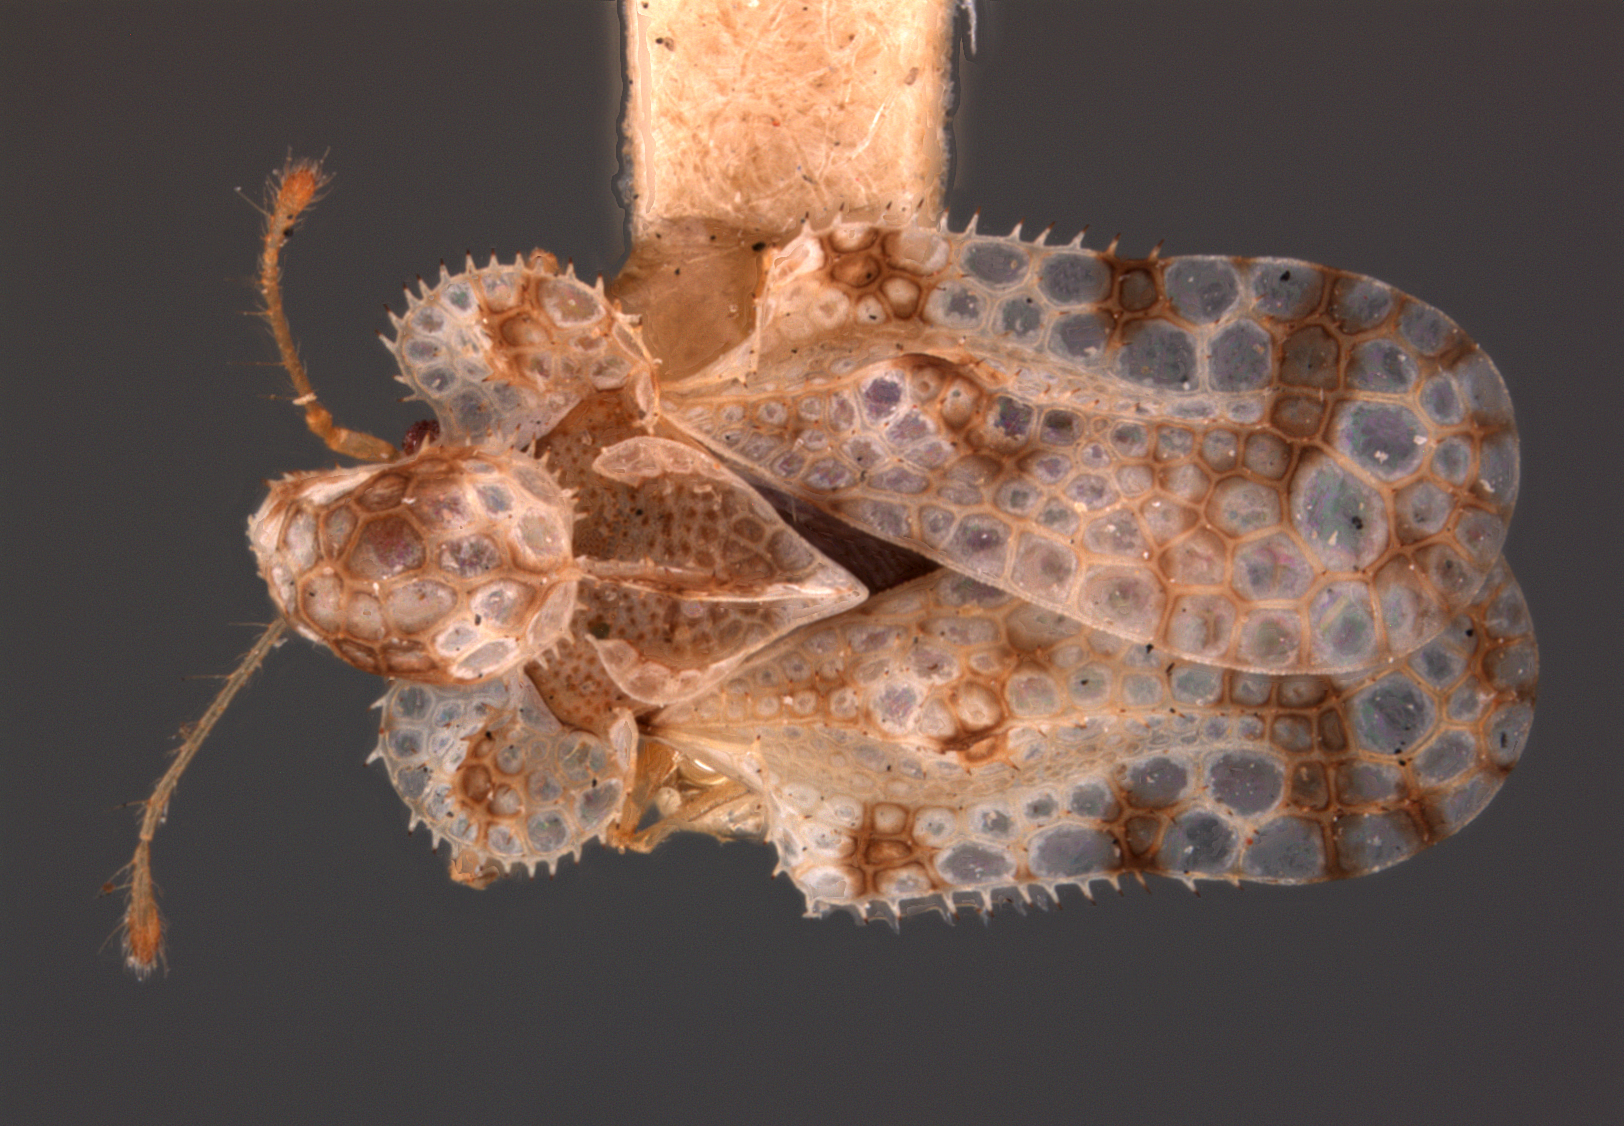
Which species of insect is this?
Corythucha morrilli
